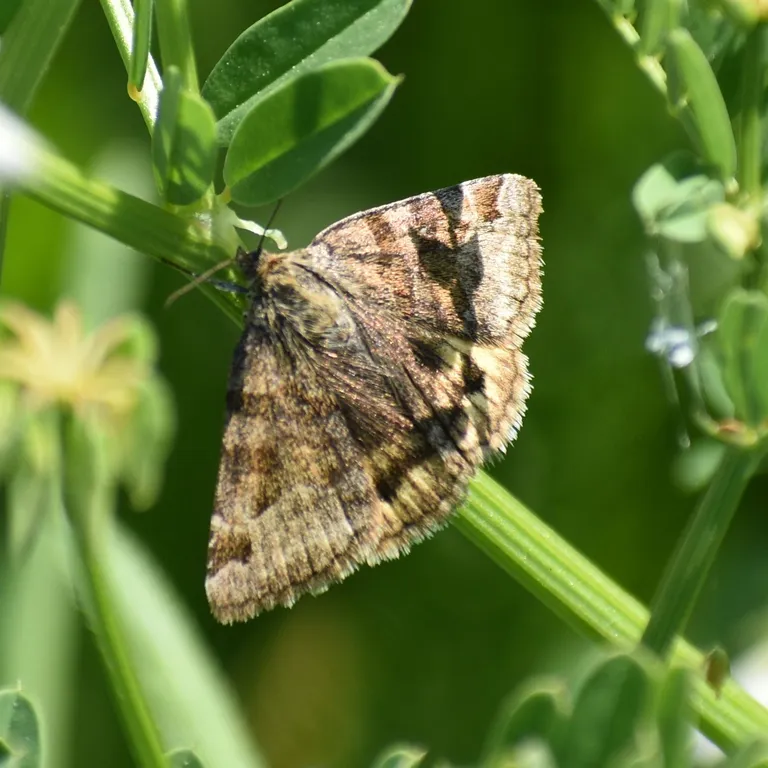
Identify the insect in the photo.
Euclidia glyphica
